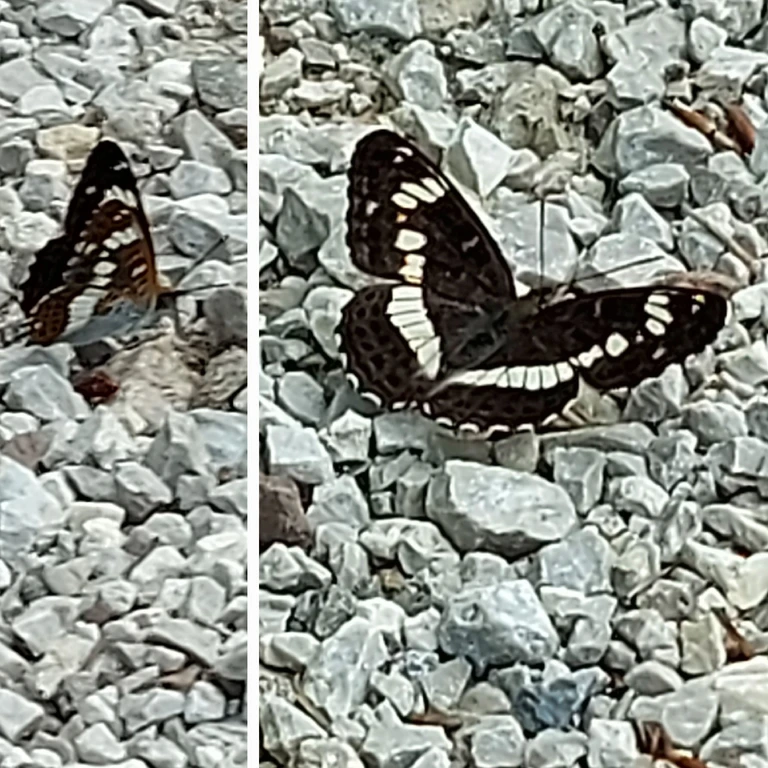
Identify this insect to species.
Limenitis camilla (also Ladoga camilla)
